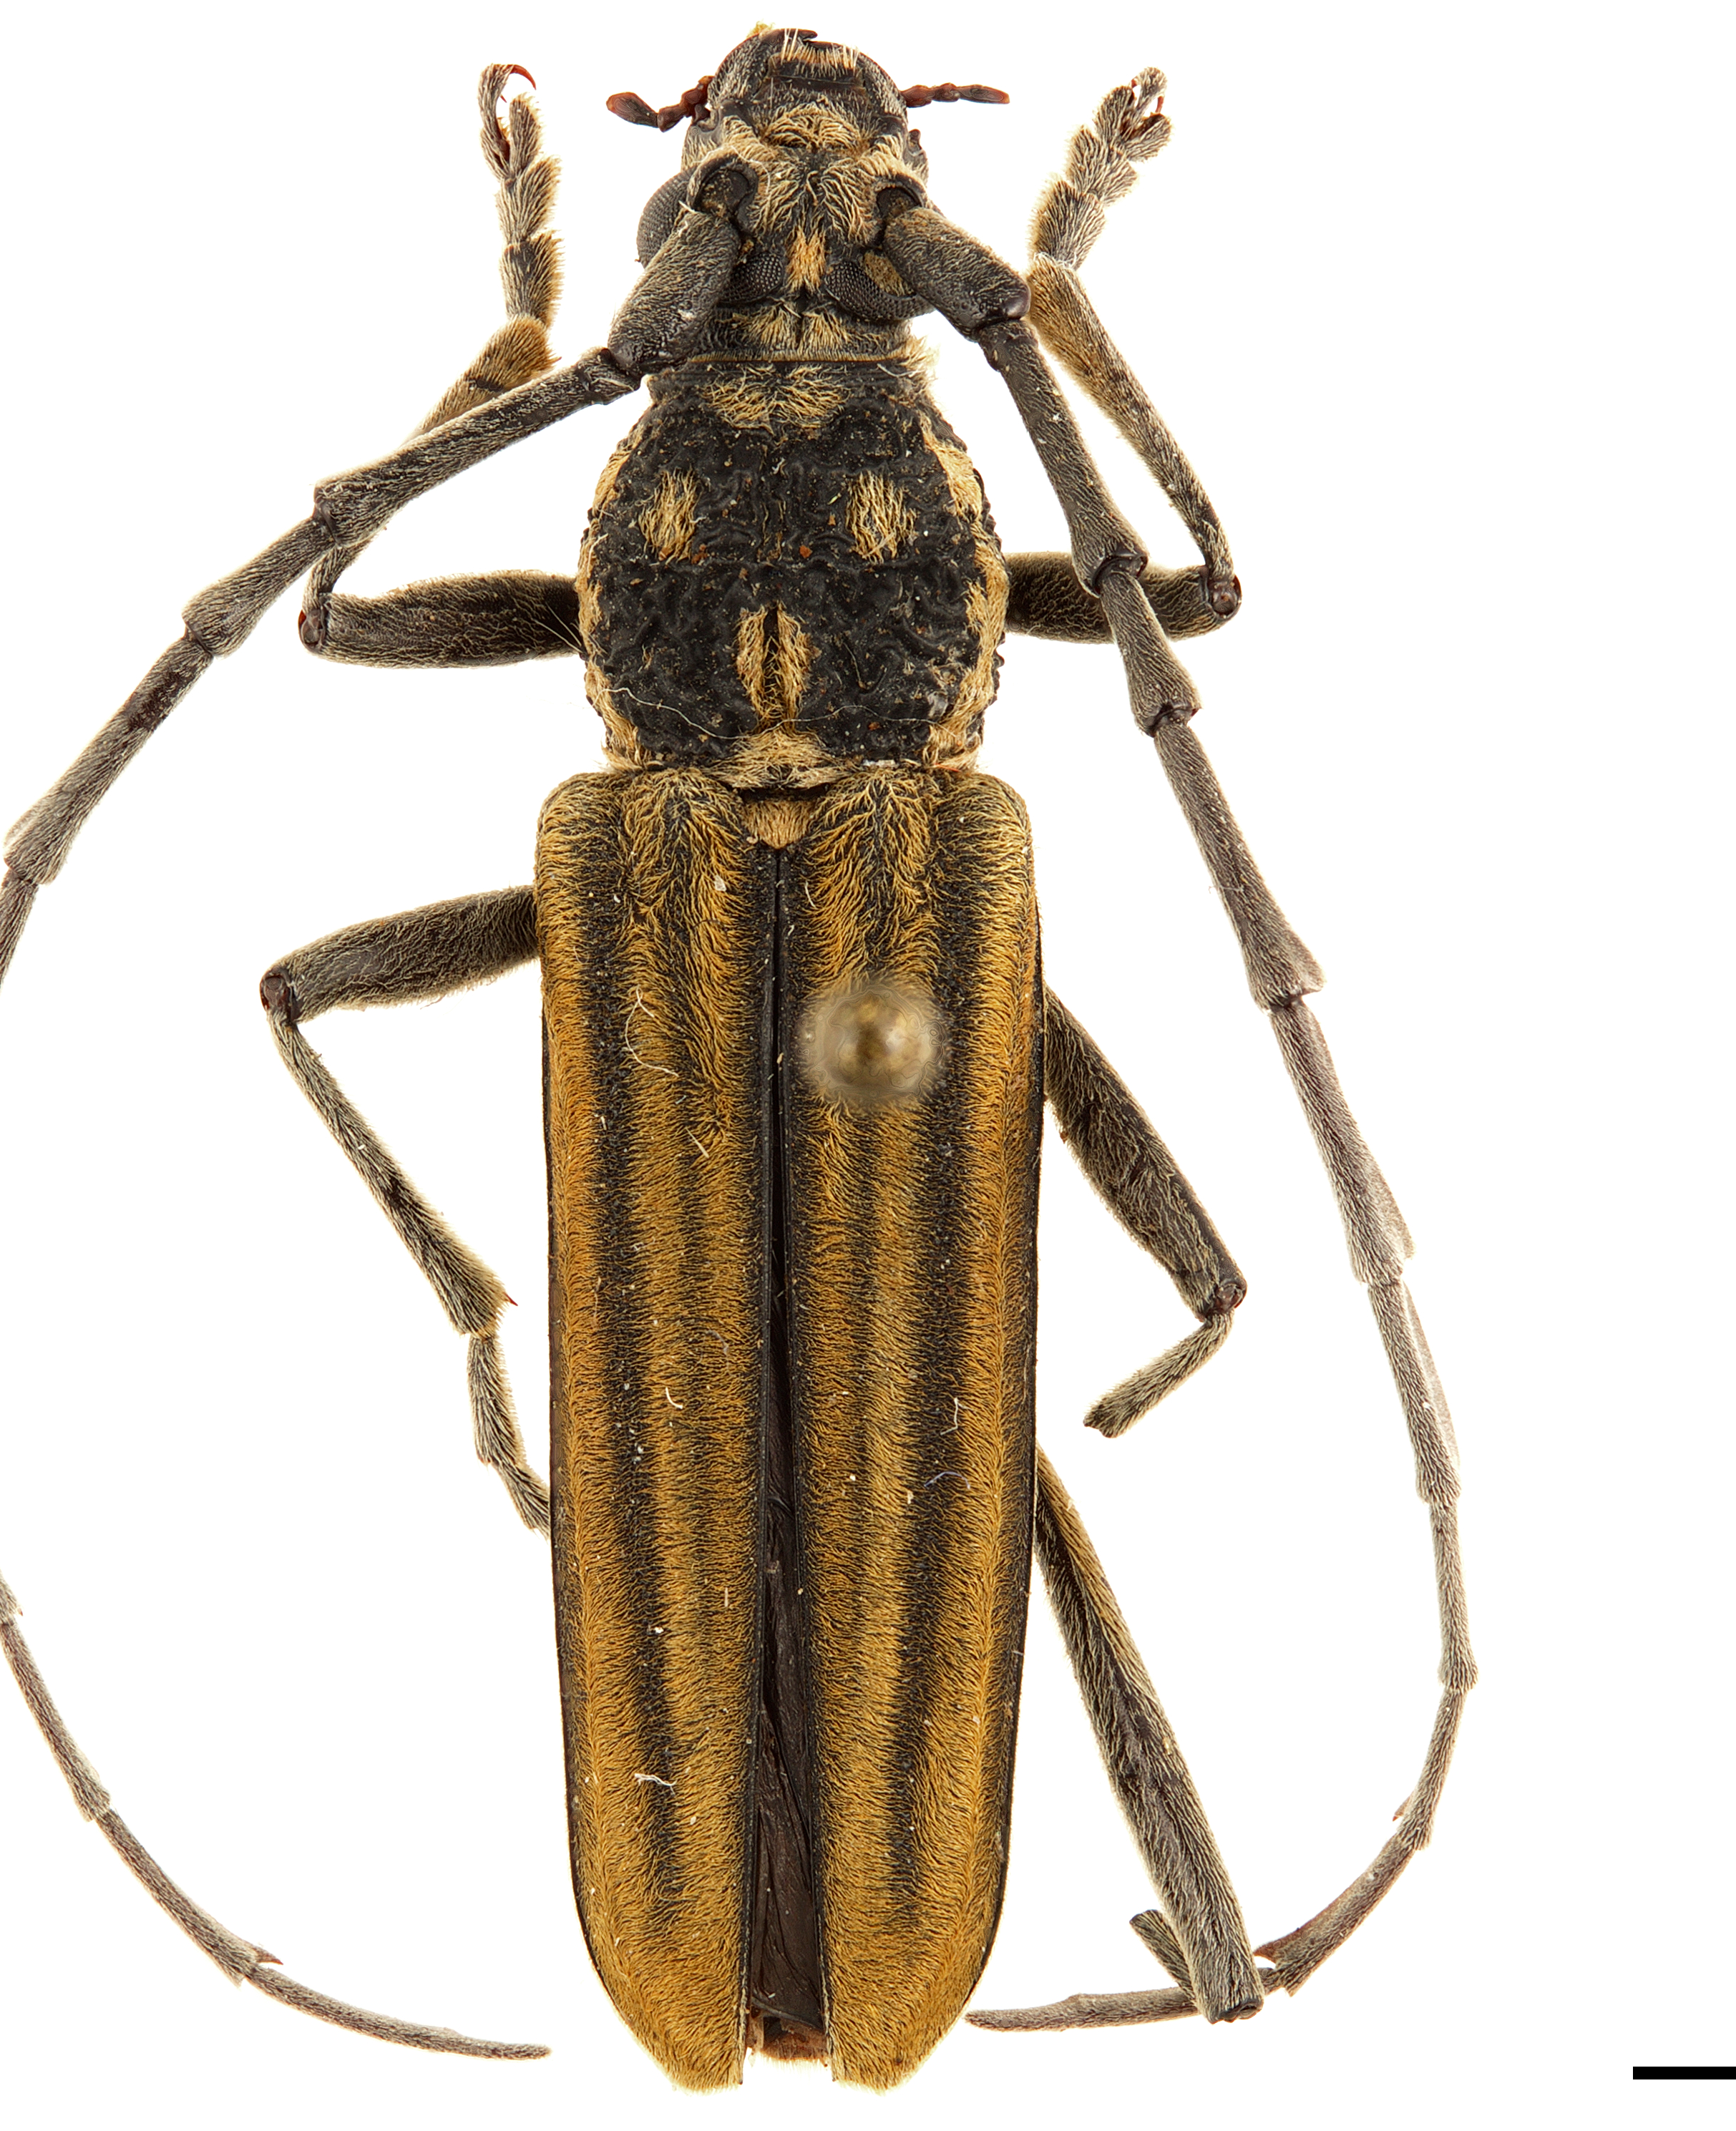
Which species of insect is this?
Gibbocerambyx aureovittatus
